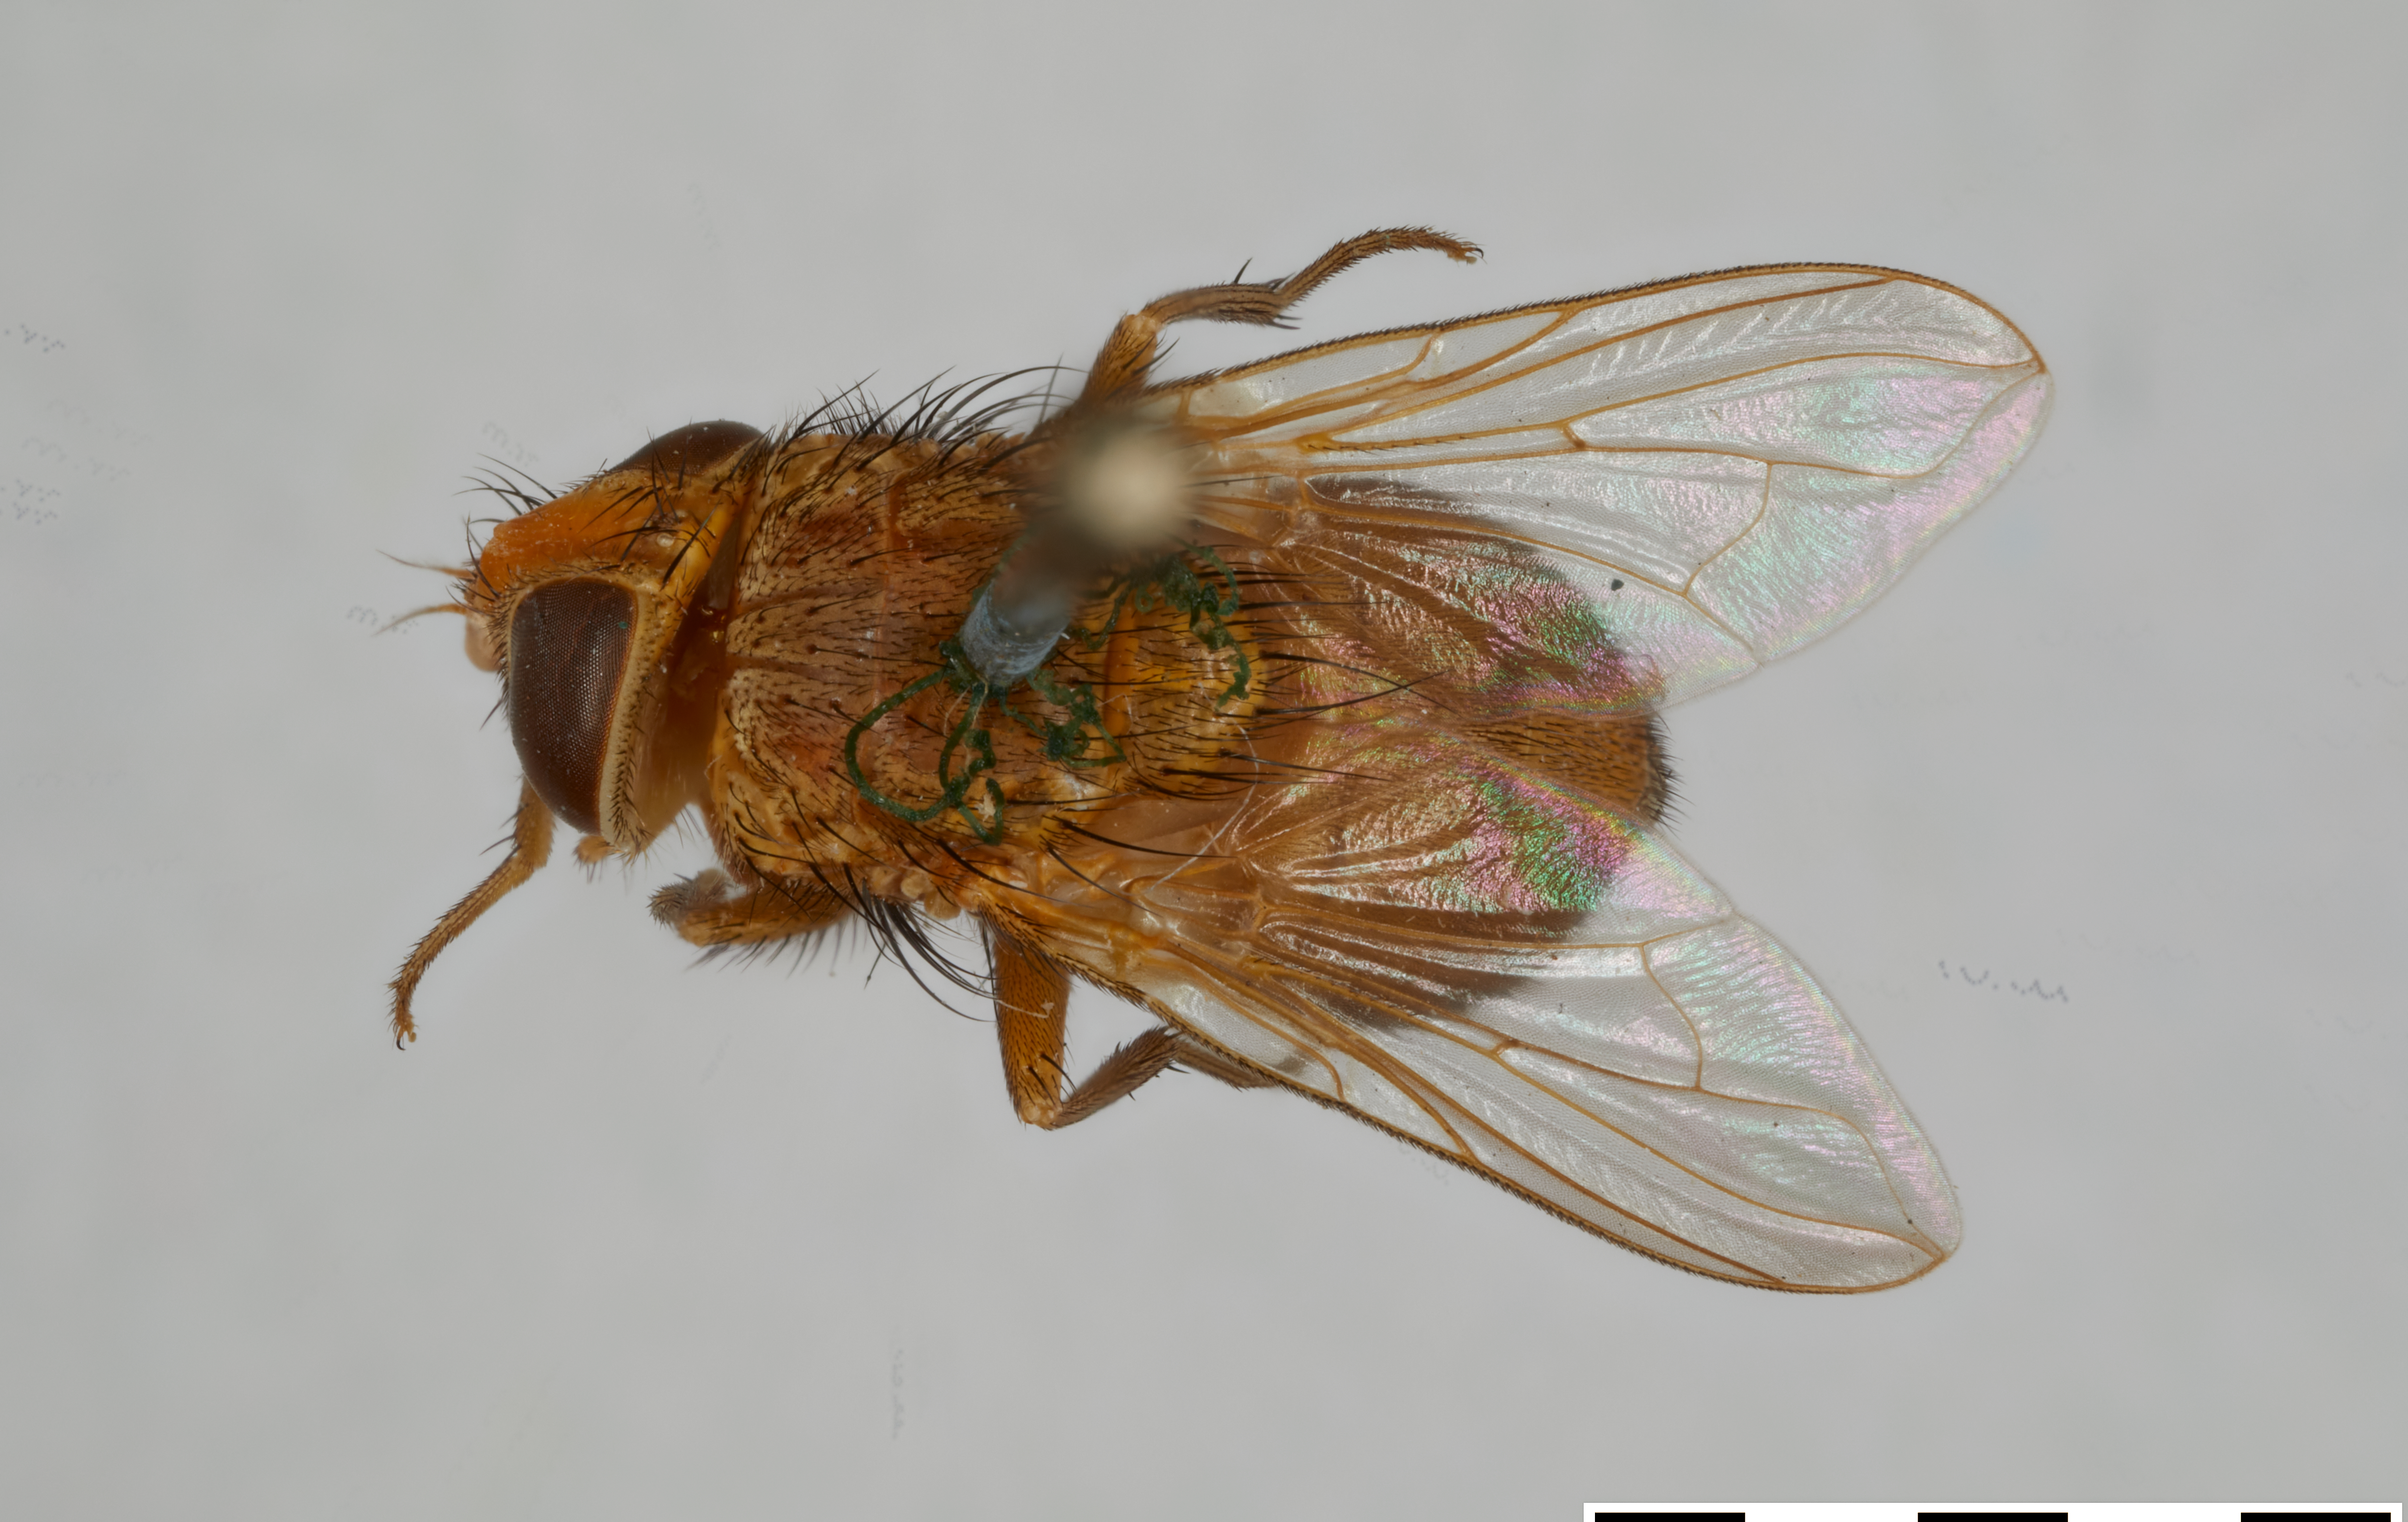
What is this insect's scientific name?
Booponus intonsus
